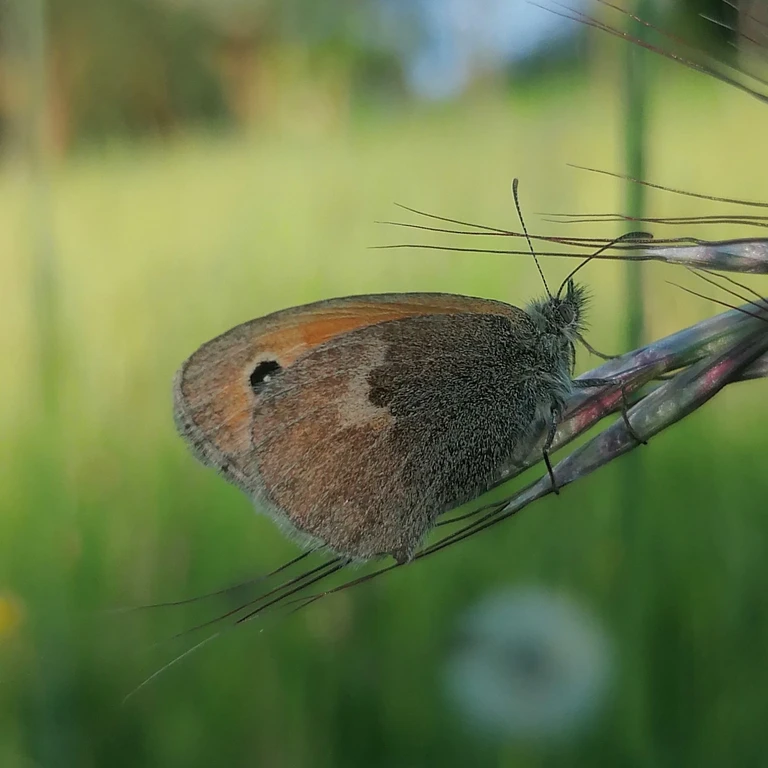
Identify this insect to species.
Coenonympha pamphilus
